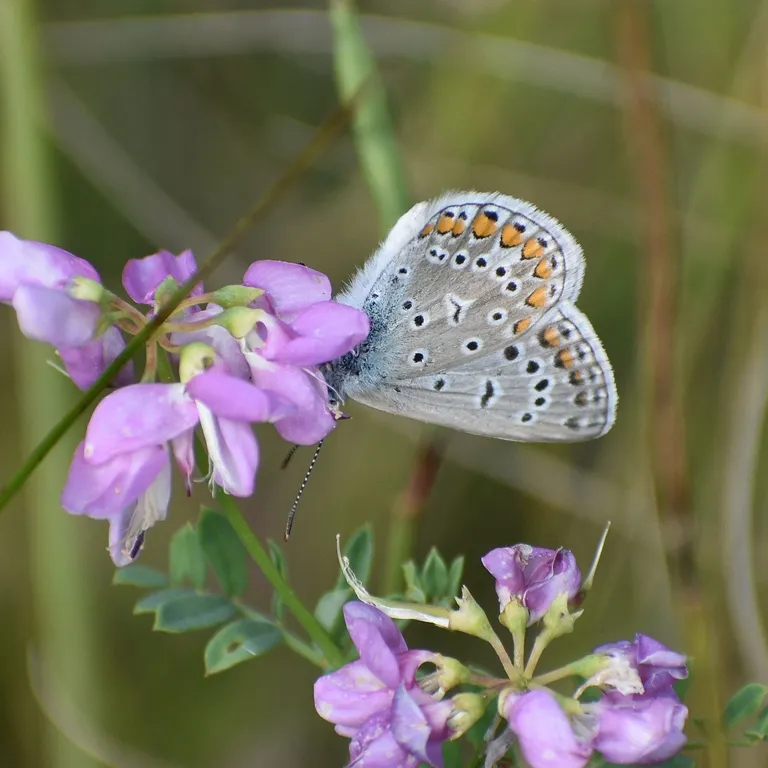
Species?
Polyommatus icarus
